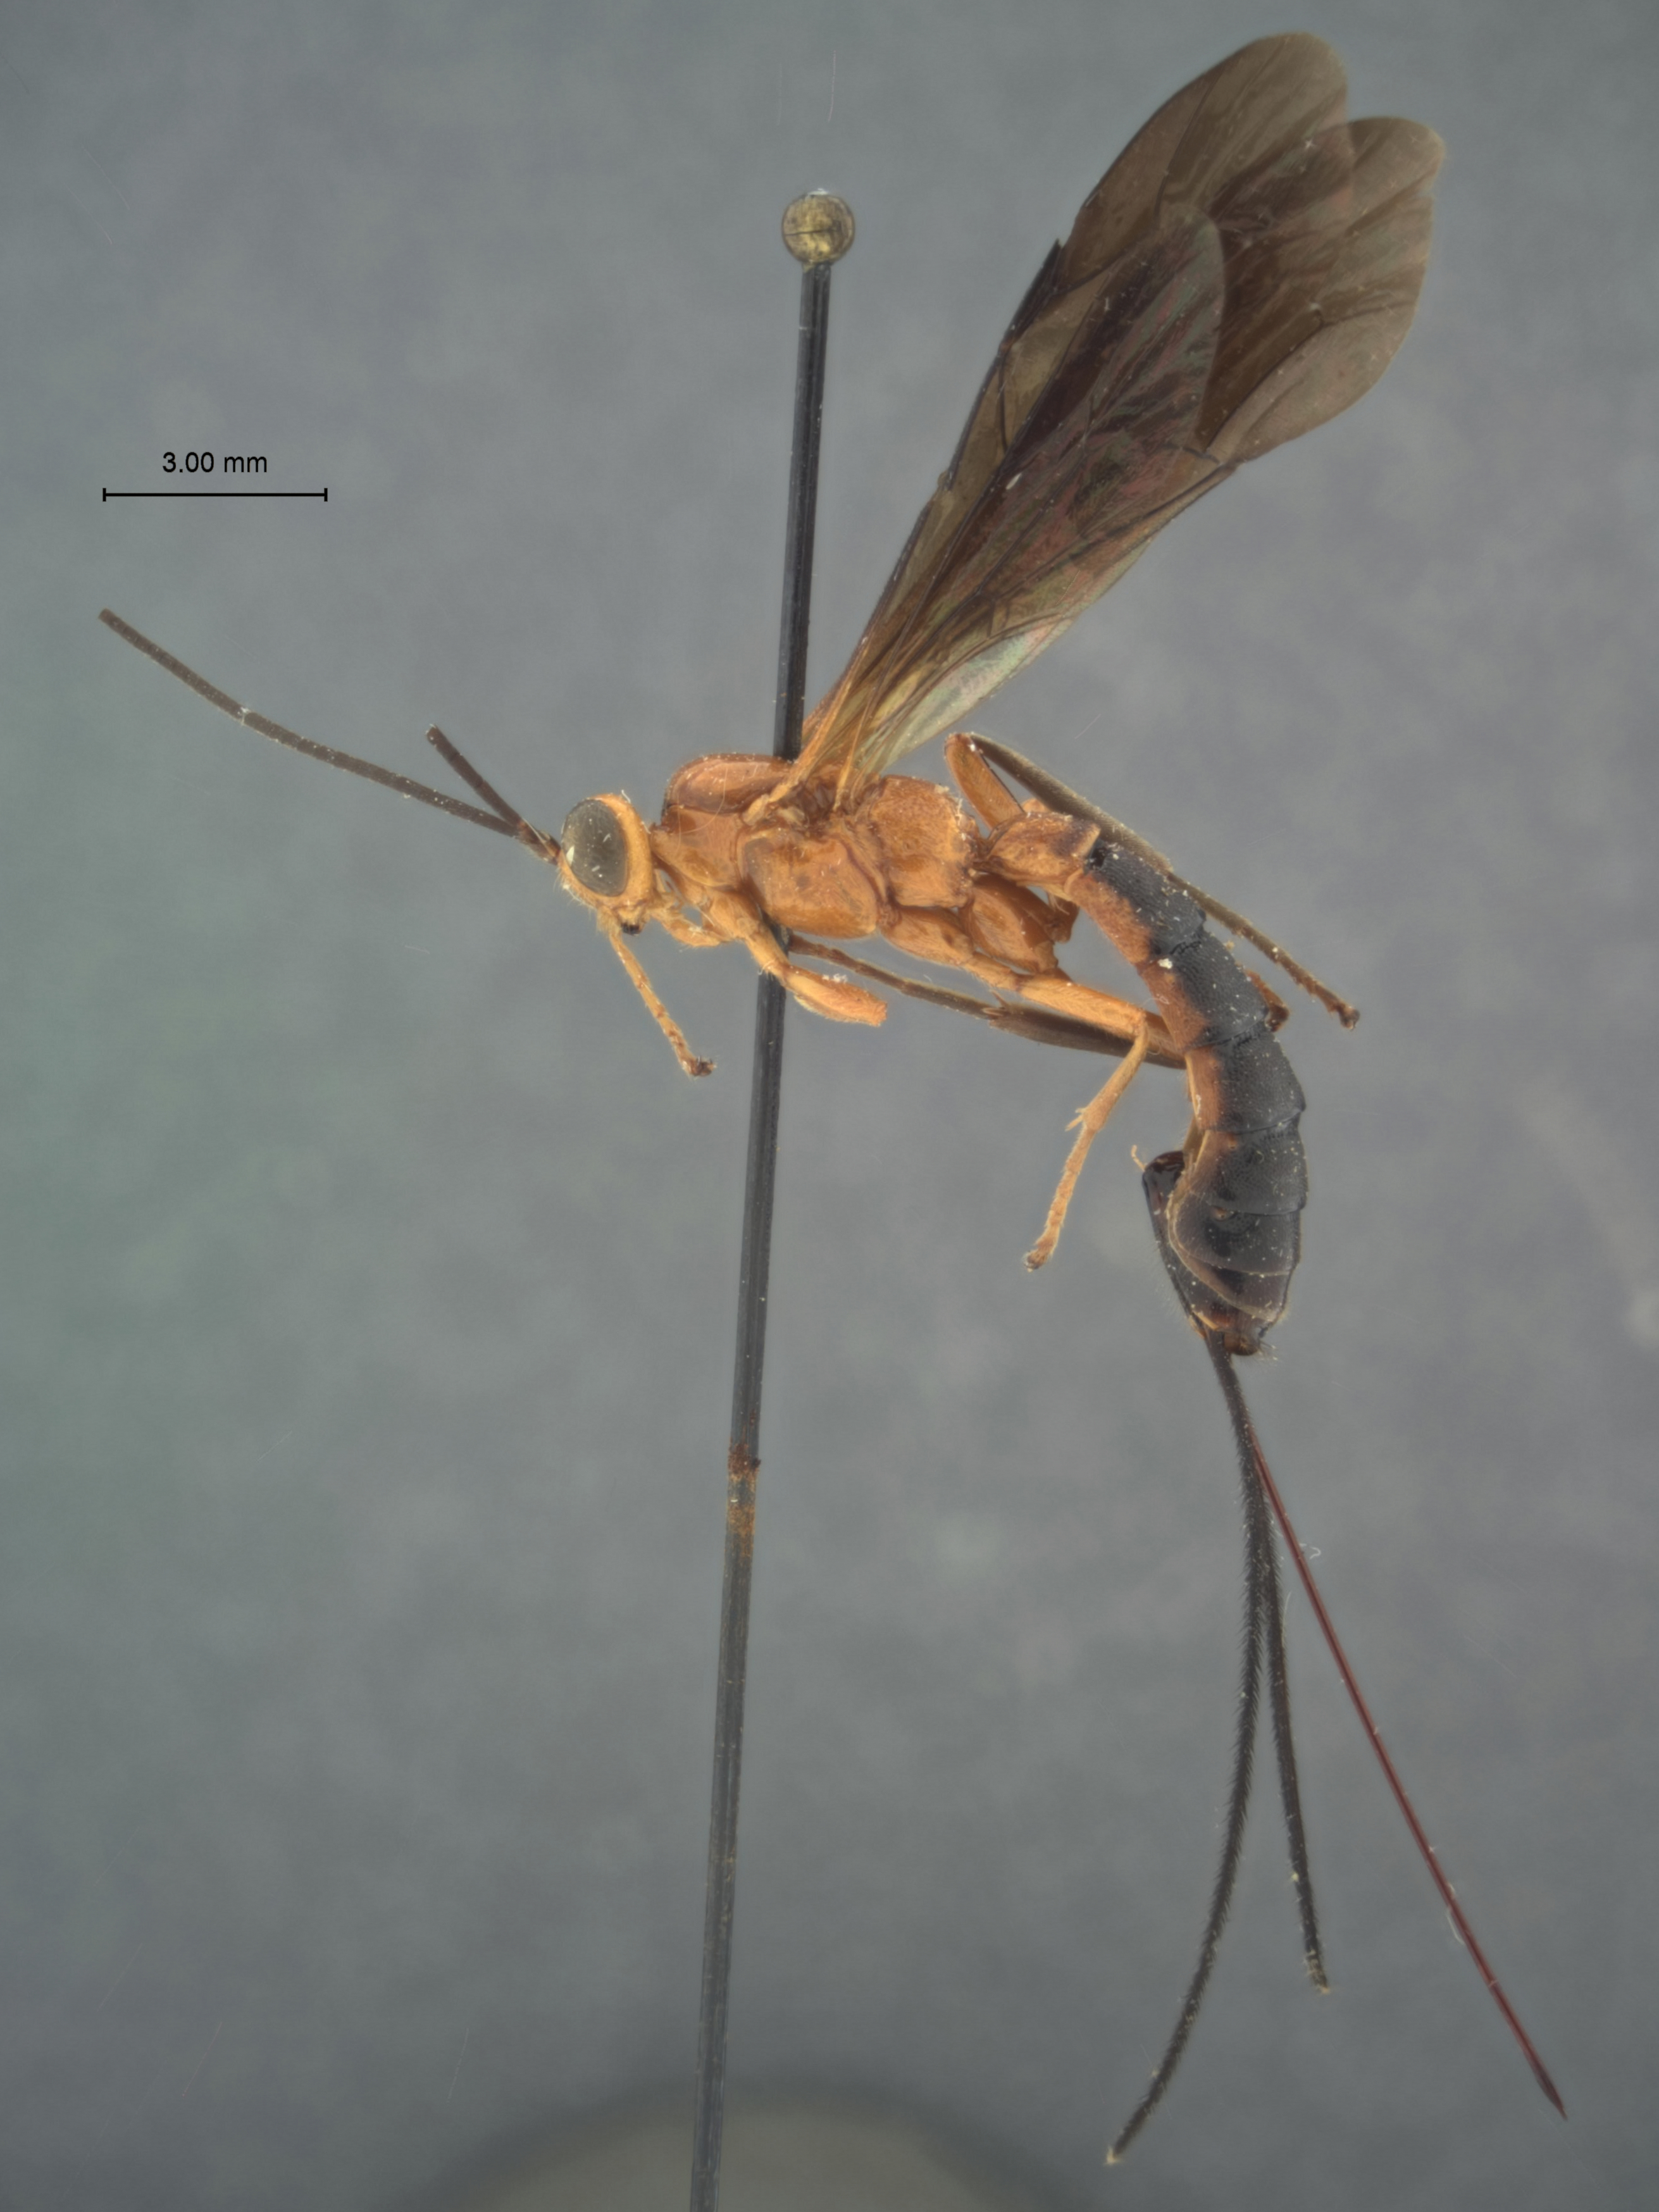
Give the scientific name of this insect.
Flavopimpla bicolor
